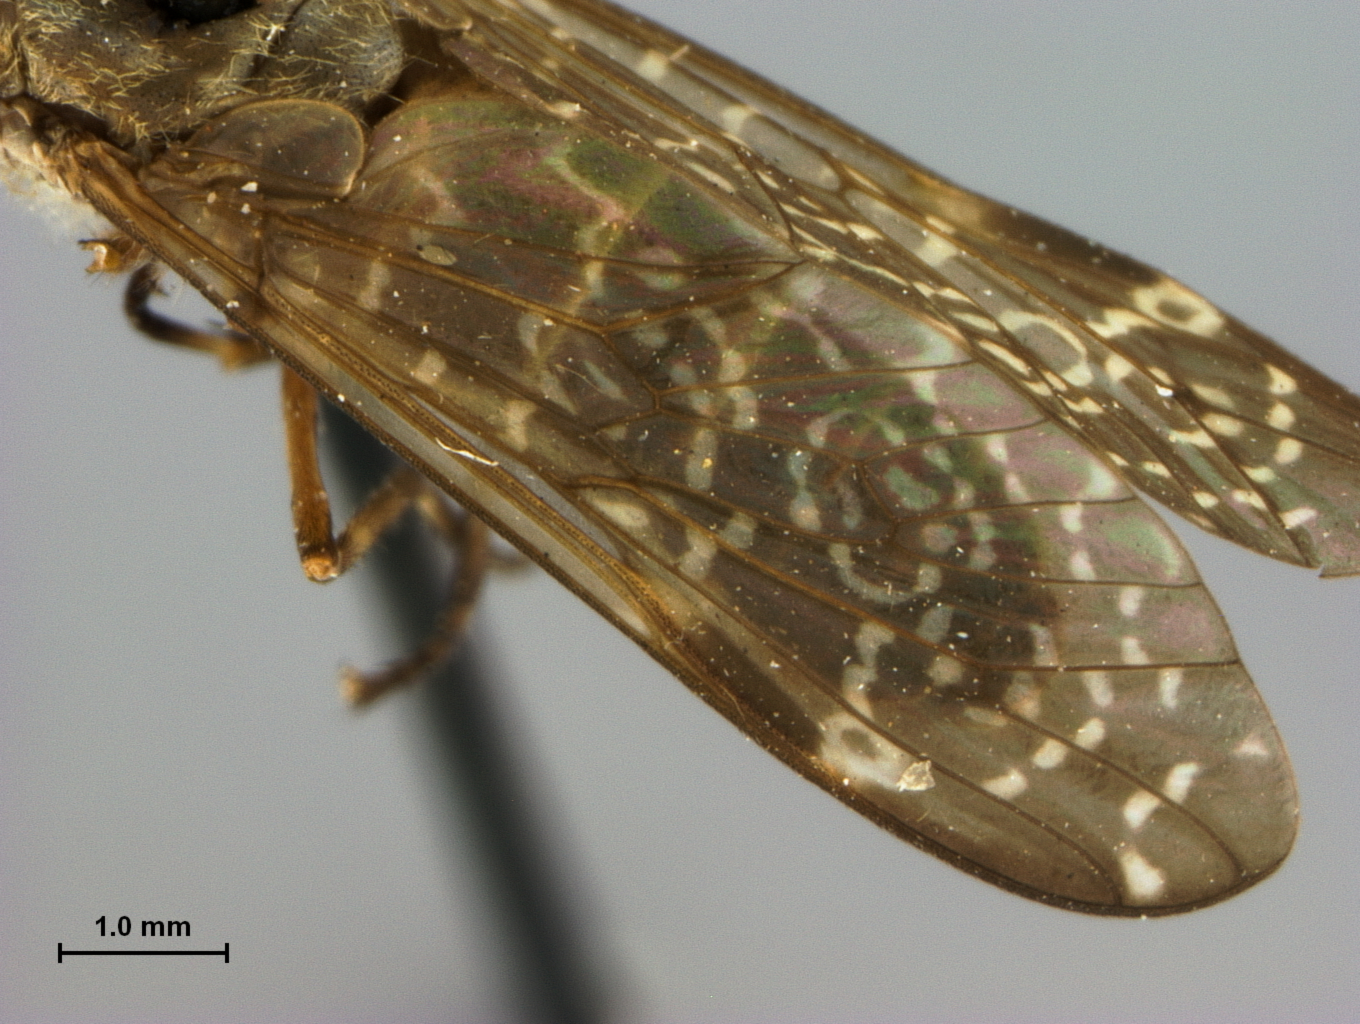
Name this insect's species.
Haematopota hardyi
